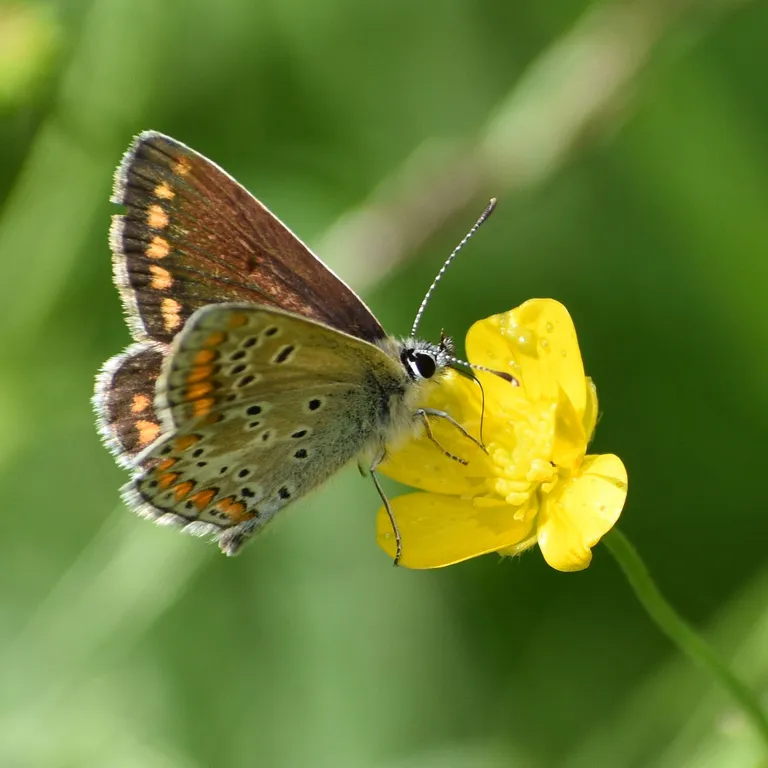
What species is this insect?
Aricia agestis/artaxerxes
